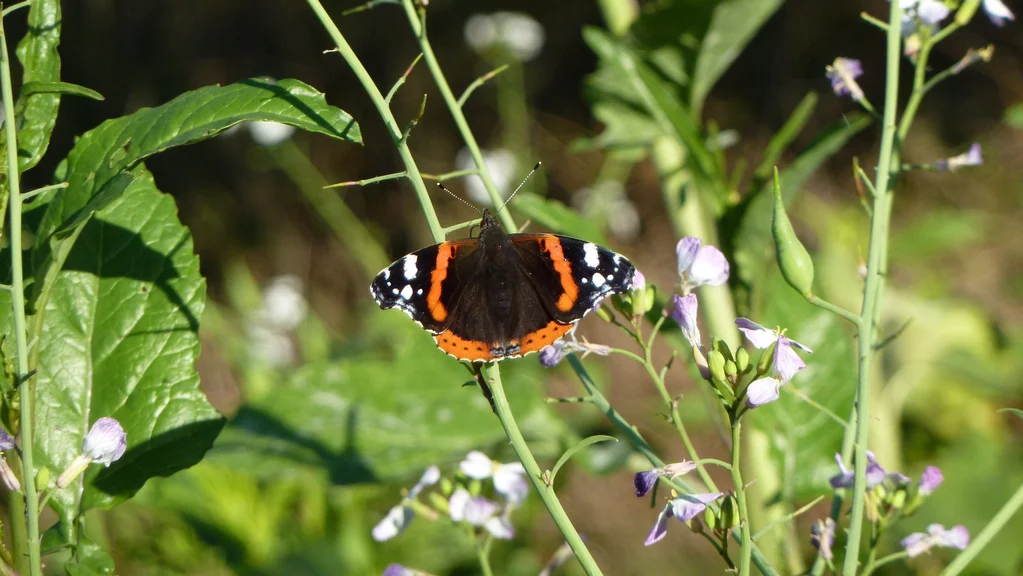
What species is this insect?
Vanessa atalanta
